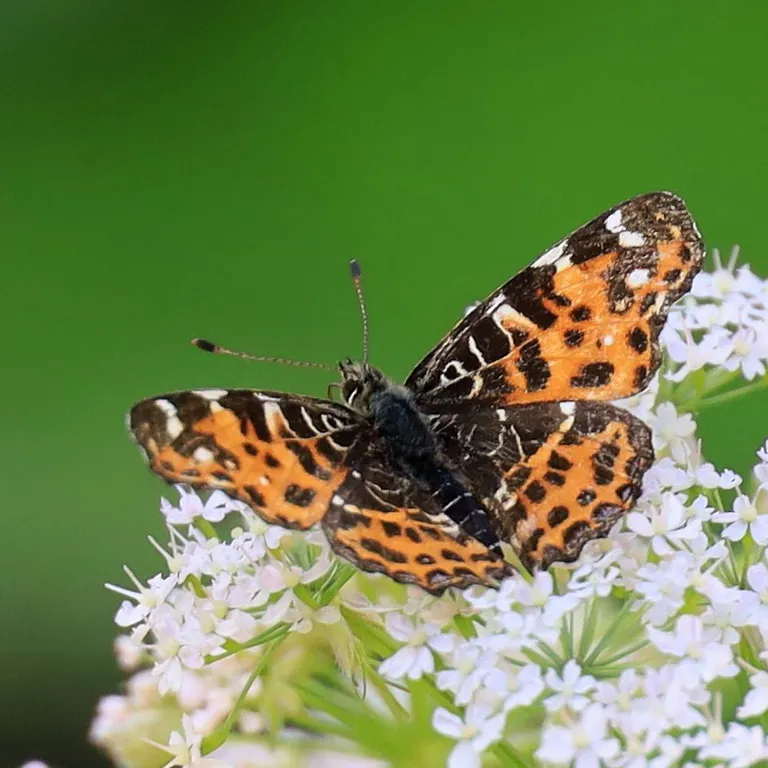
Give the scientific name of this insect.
Araschnia levana
